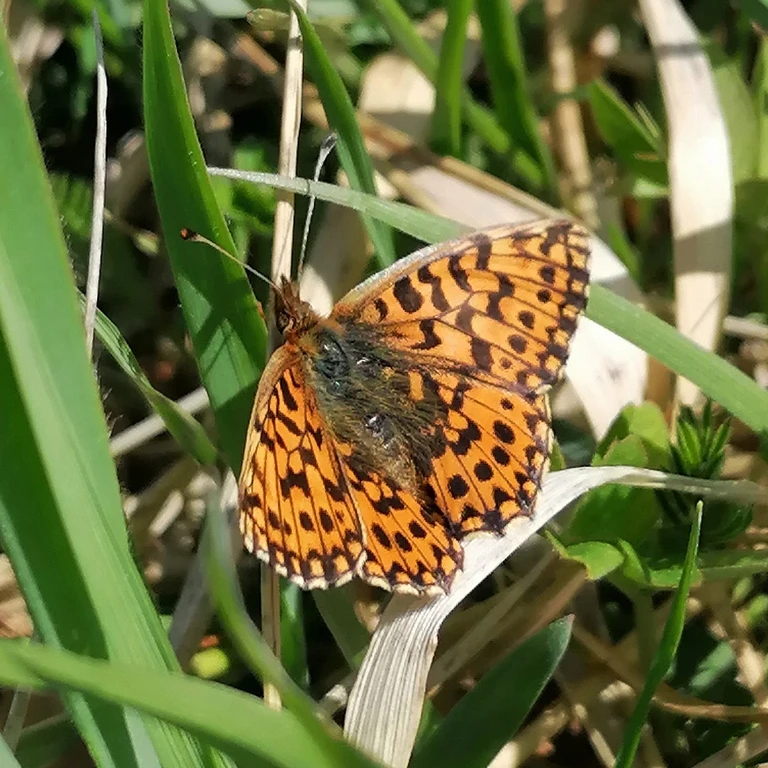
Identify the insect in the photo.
Boloria dia
